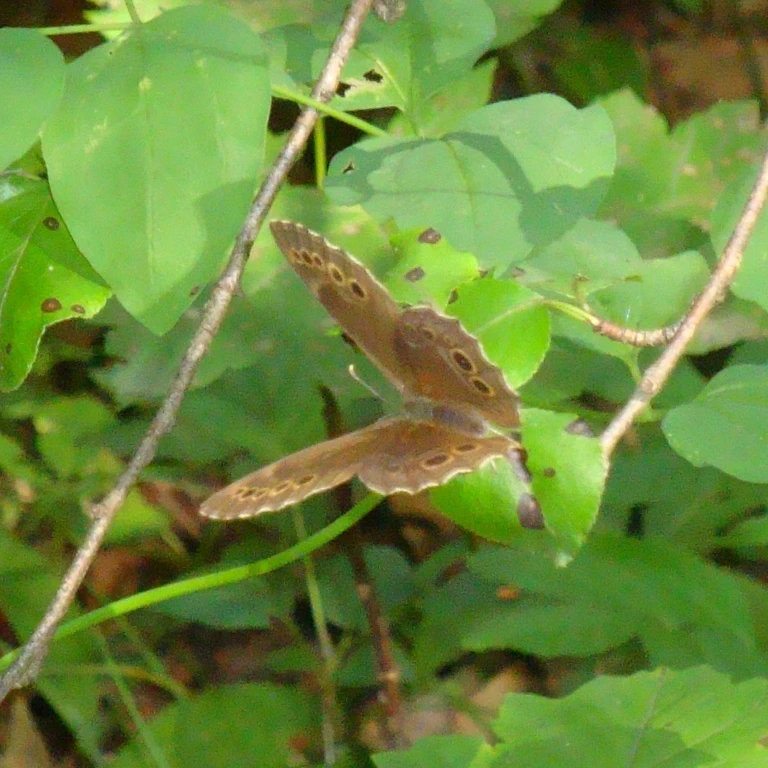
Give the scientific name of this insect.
Lopinga achine (also Pararge achine)
